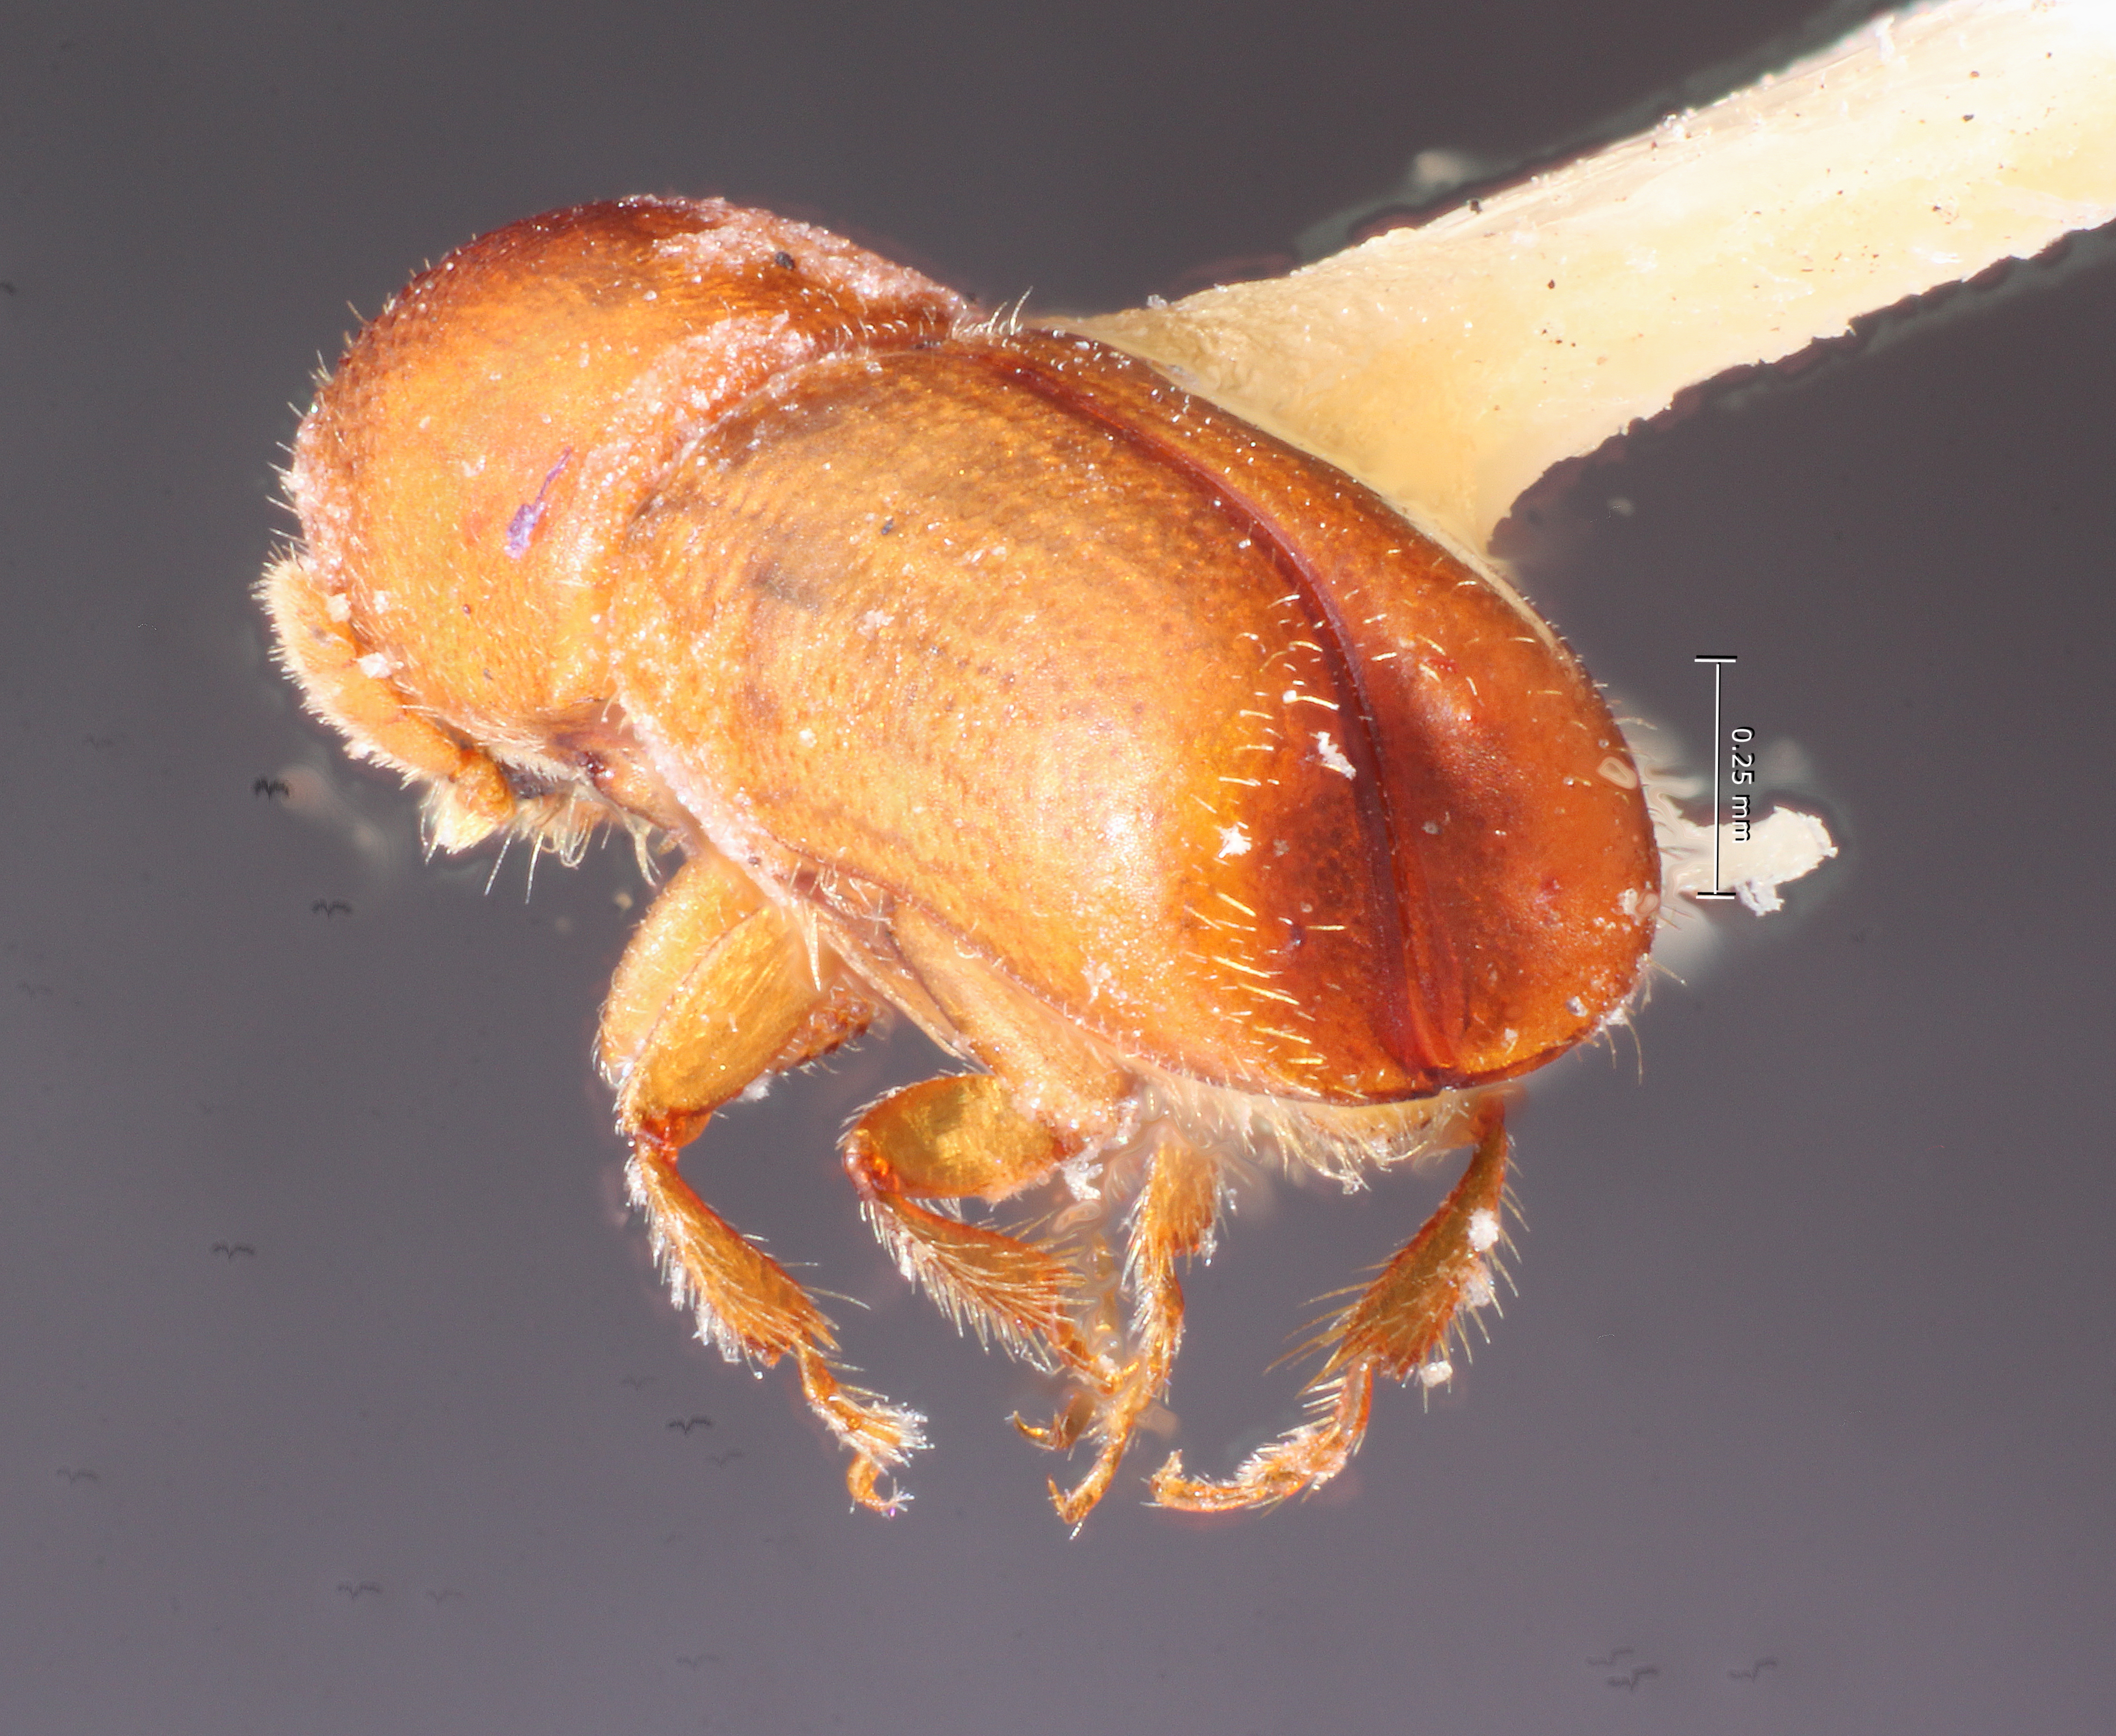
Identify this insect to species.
Monarthrum desum
